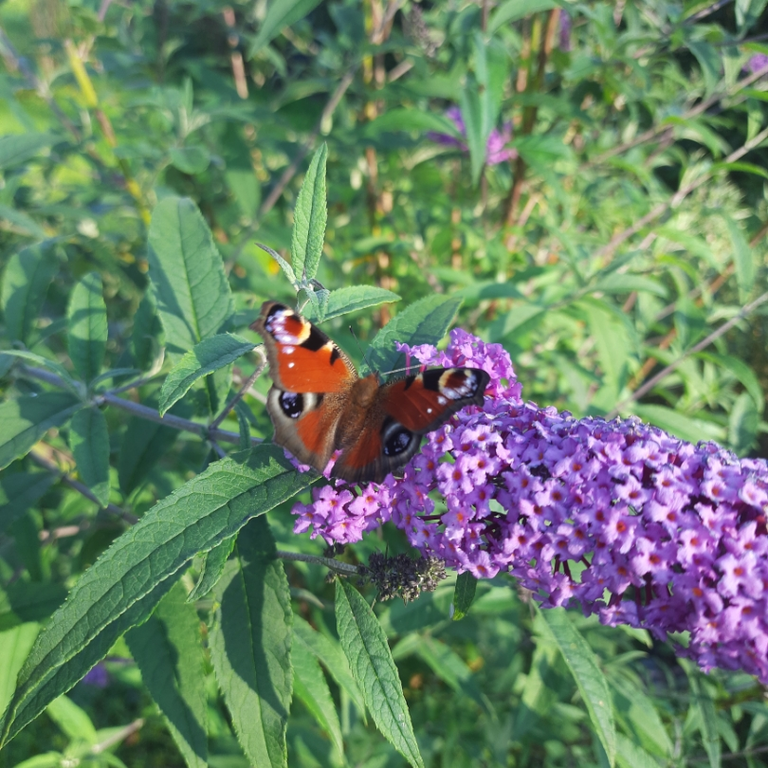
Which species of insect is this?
Aglais io
